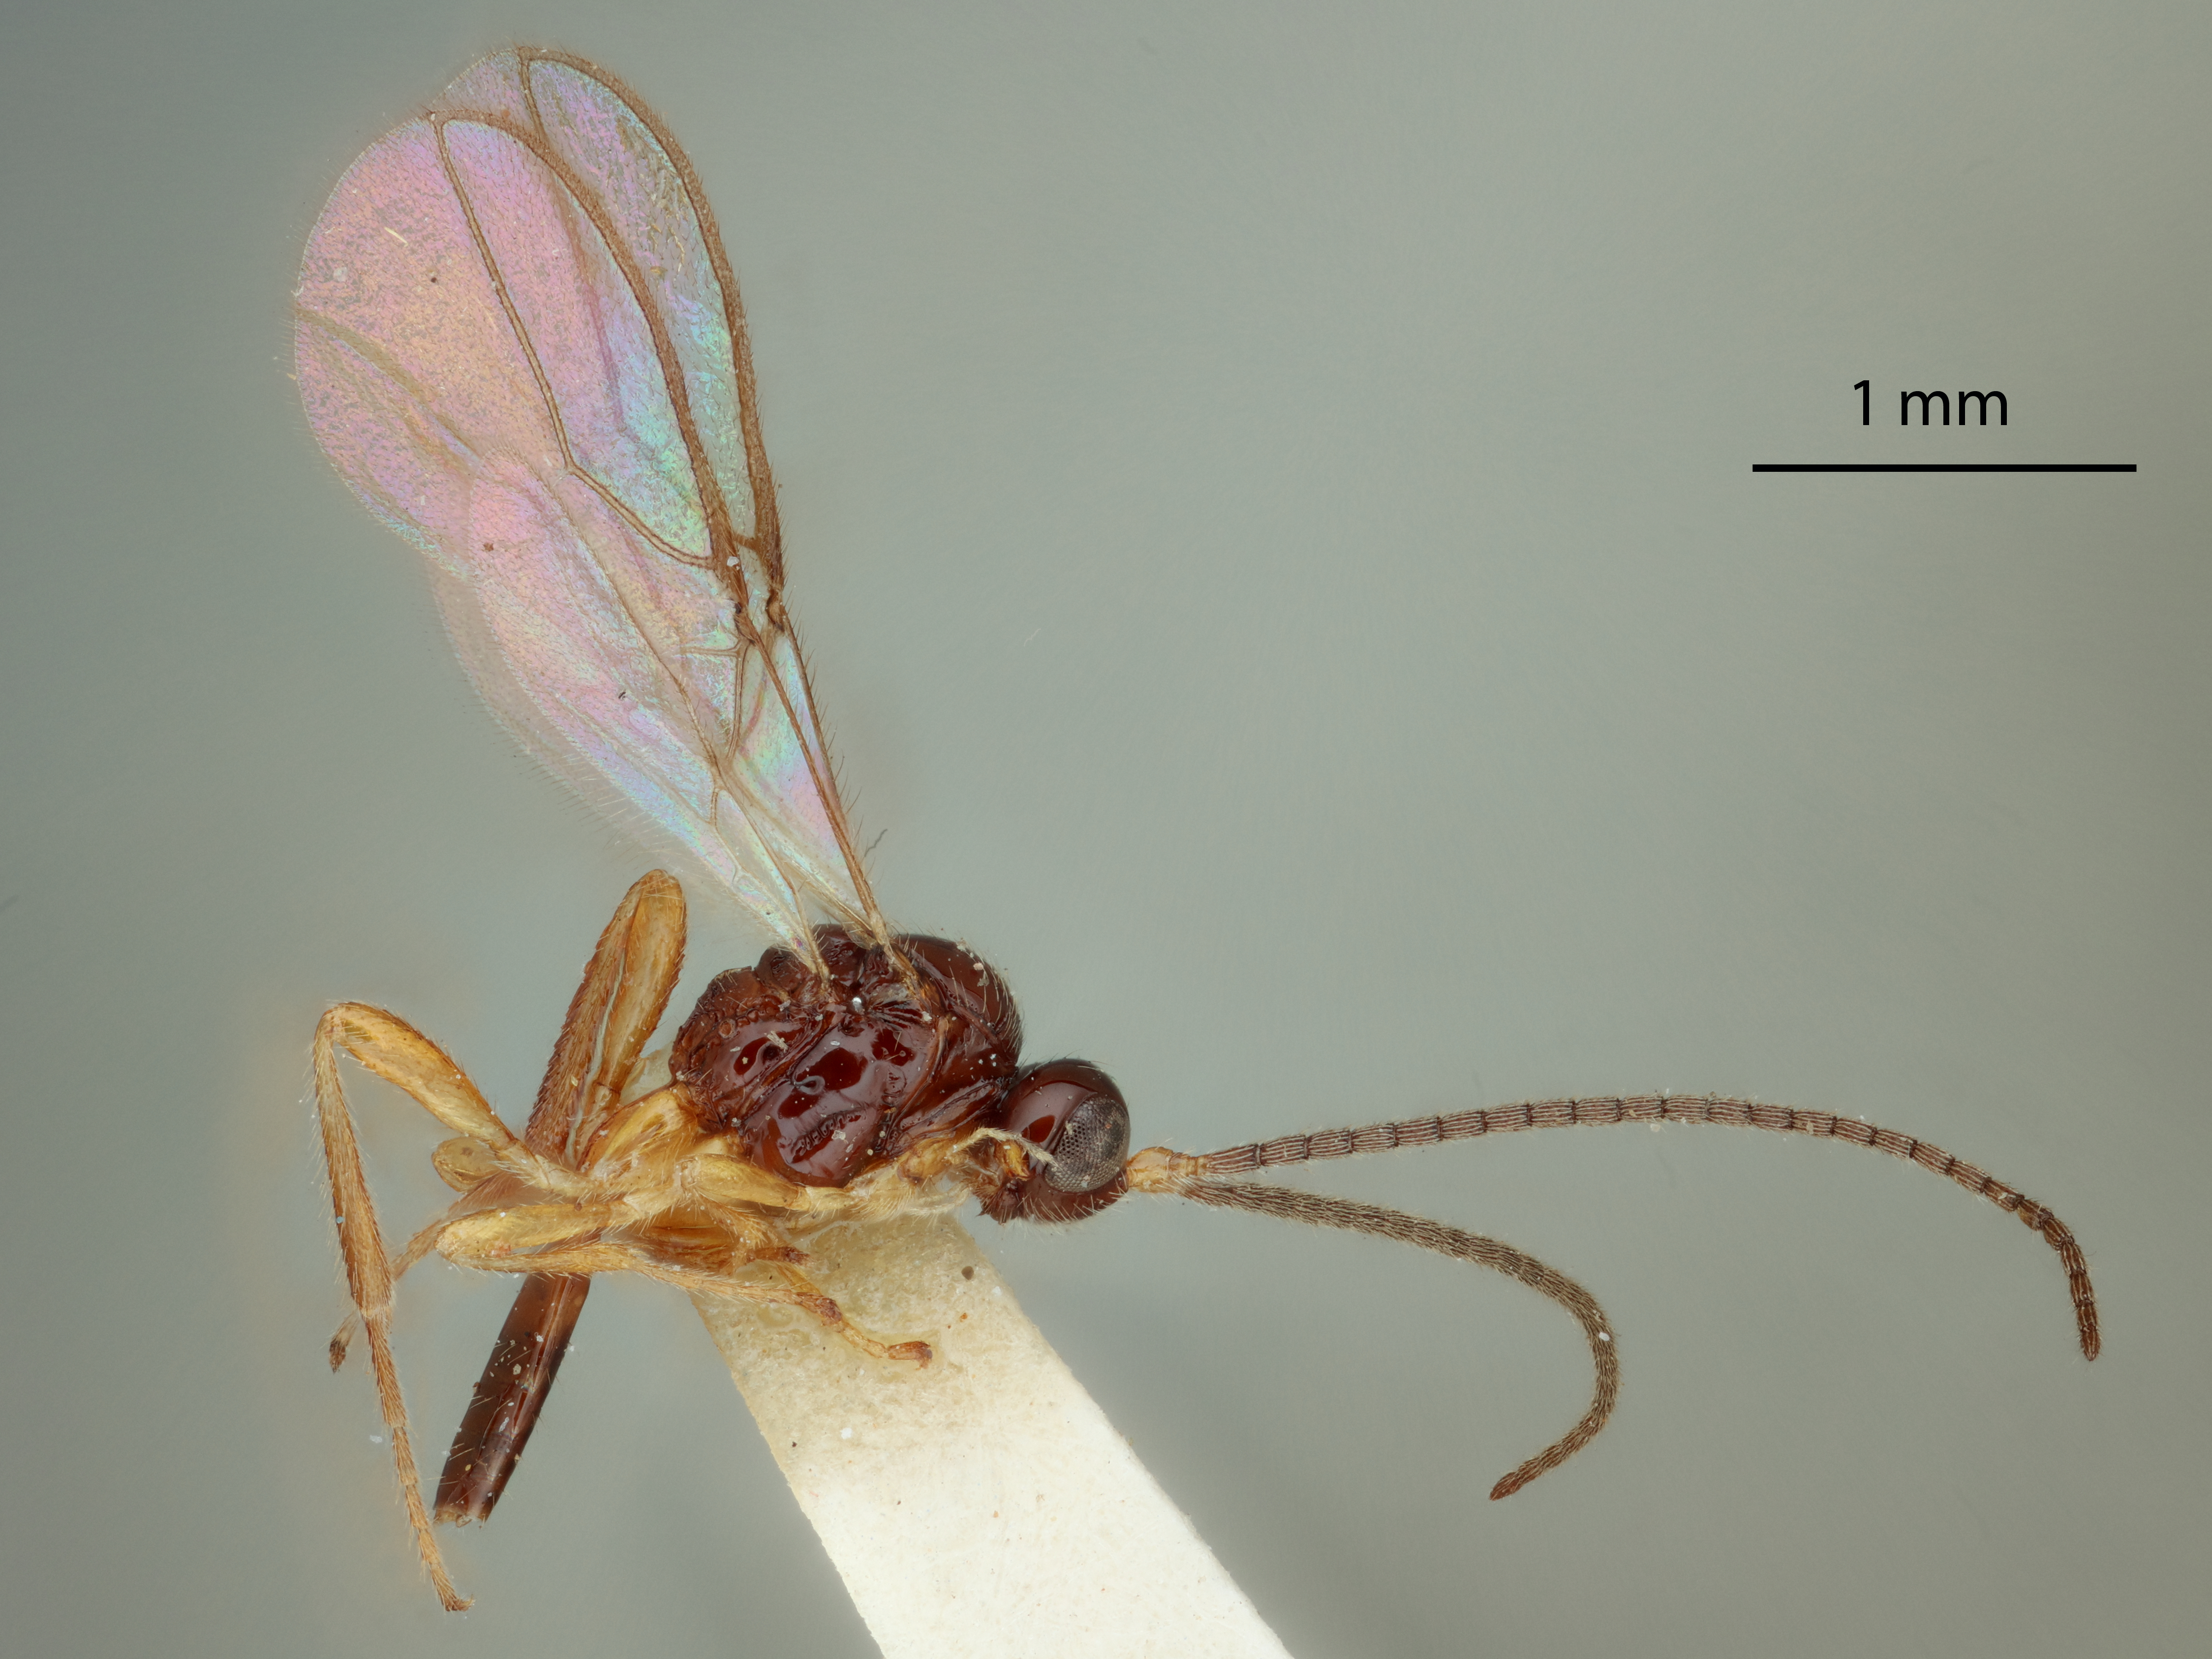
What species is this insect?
Synaldis altera
